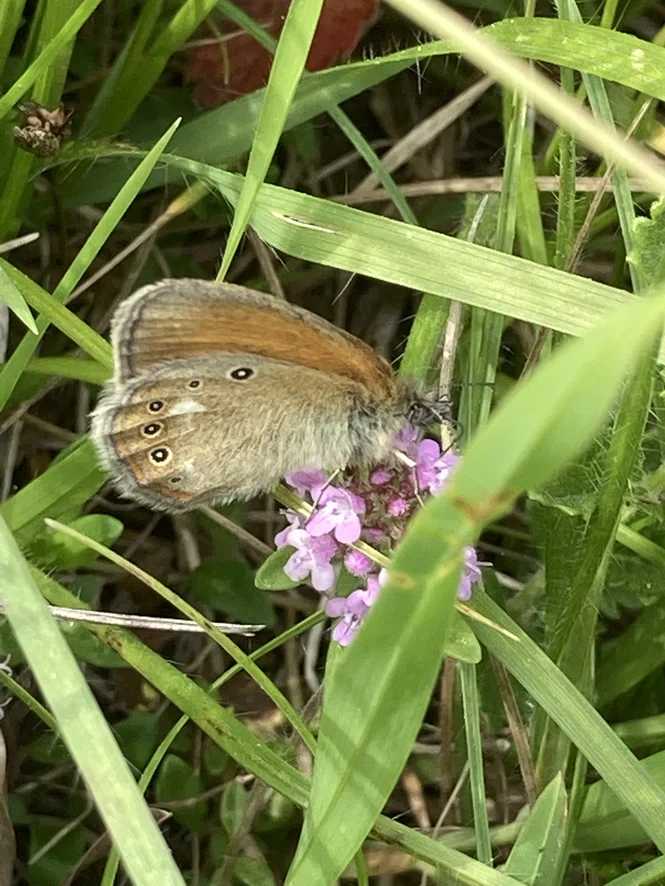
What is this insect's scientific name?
Coenonympha glycerion (also Coenonympha iphis)
